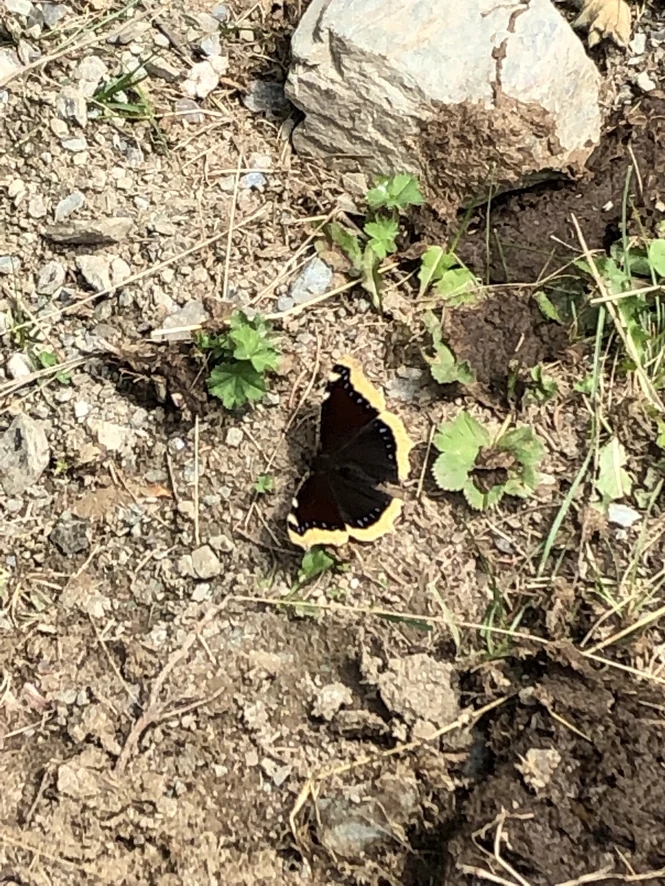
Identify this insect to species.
Nymphalis antiopa
